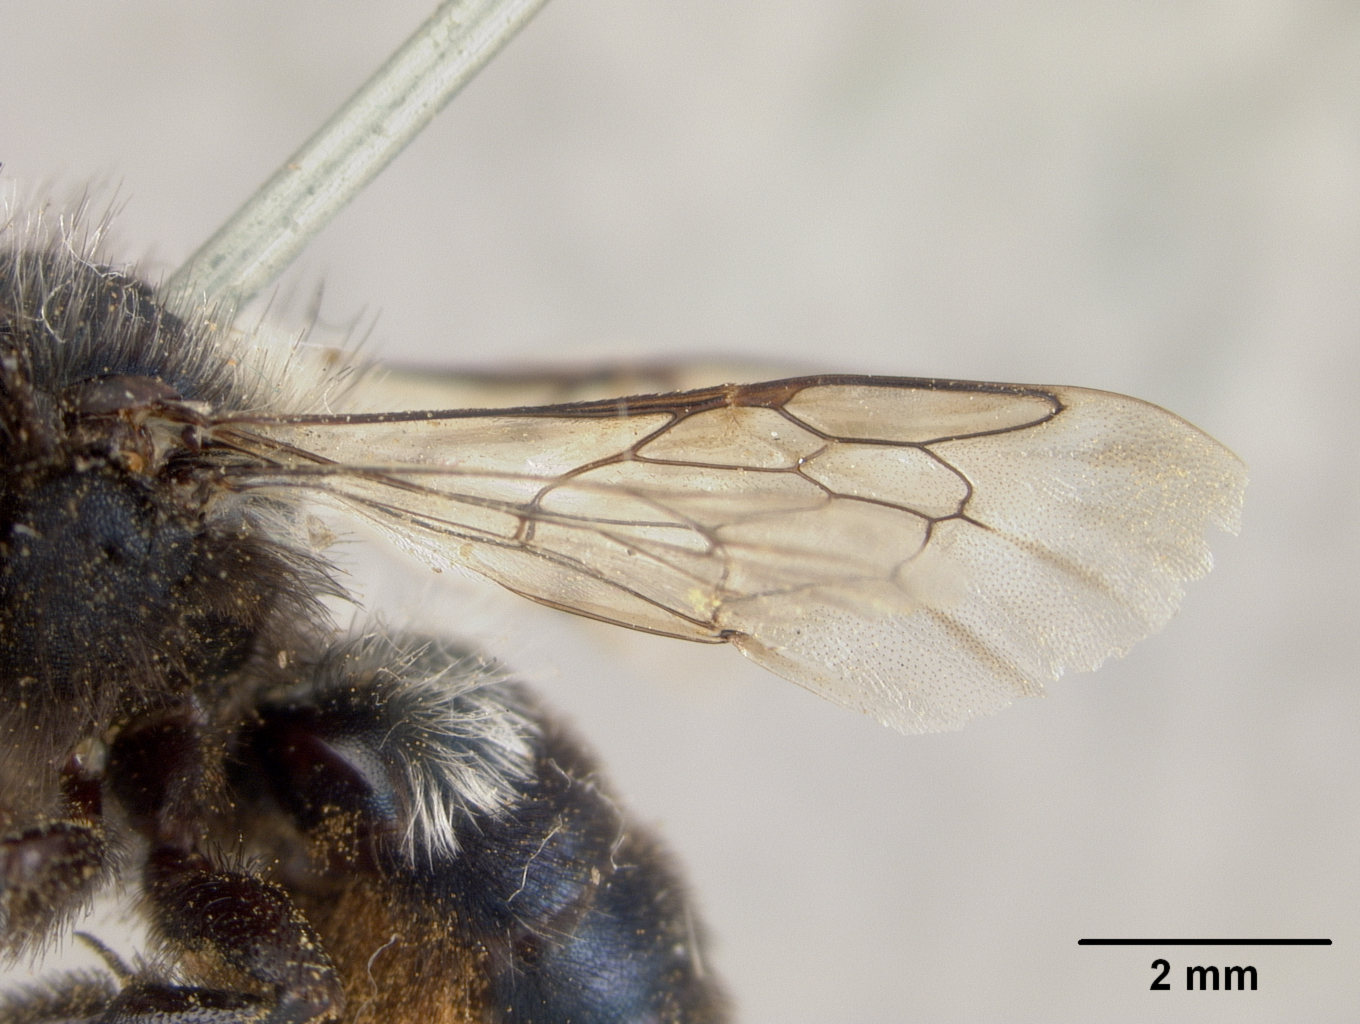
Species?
Osmia wardiana
